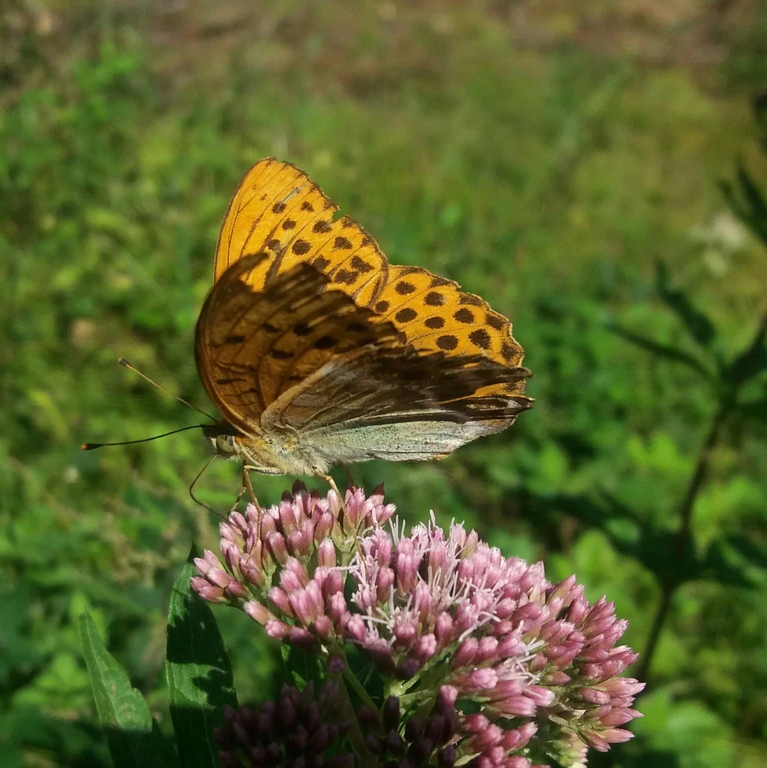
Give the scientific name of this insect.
Argynnis paphia
